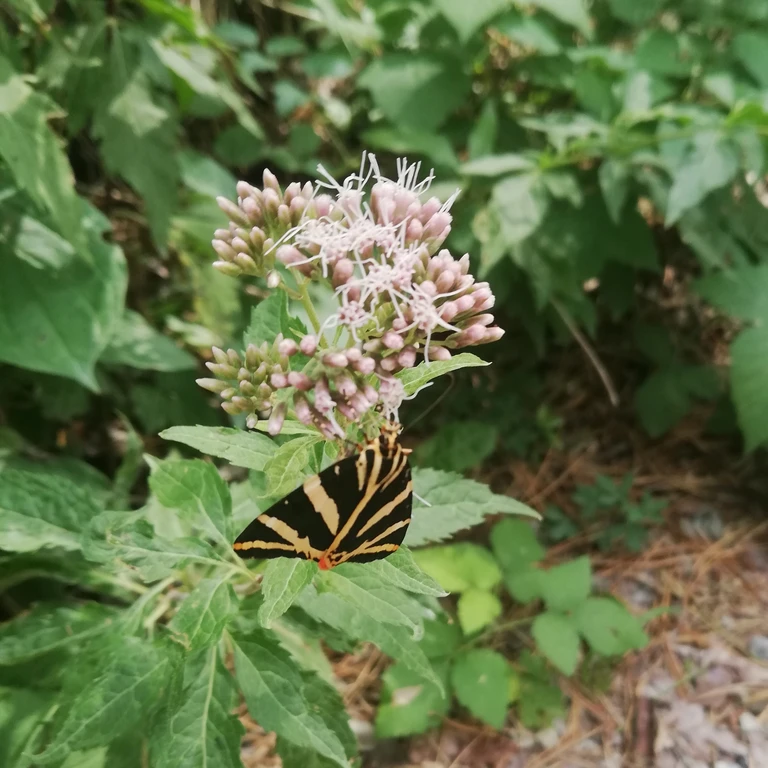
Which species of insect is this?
Euplagia quadripunctaria
